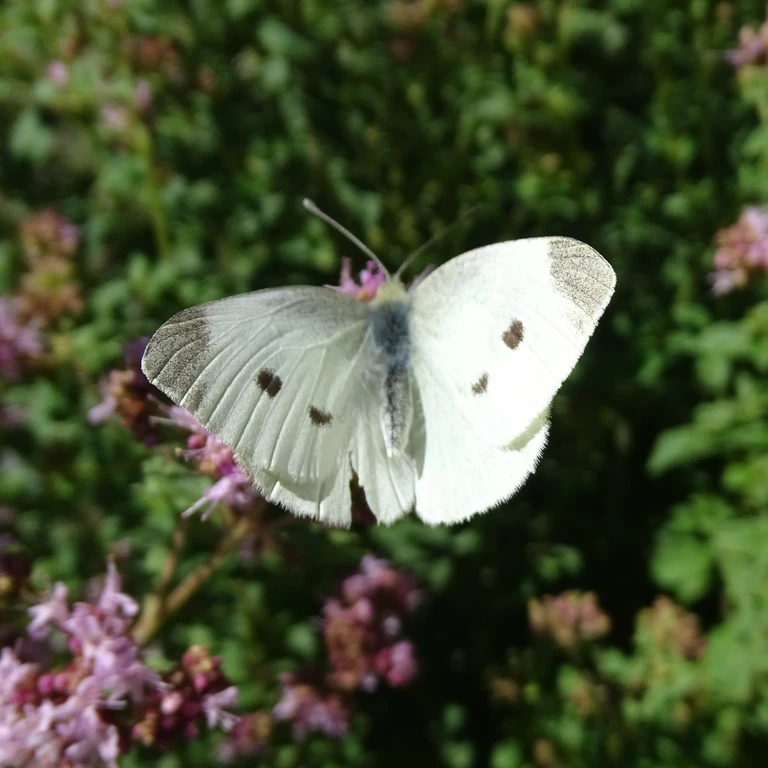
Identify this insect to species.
Pieris rapae
